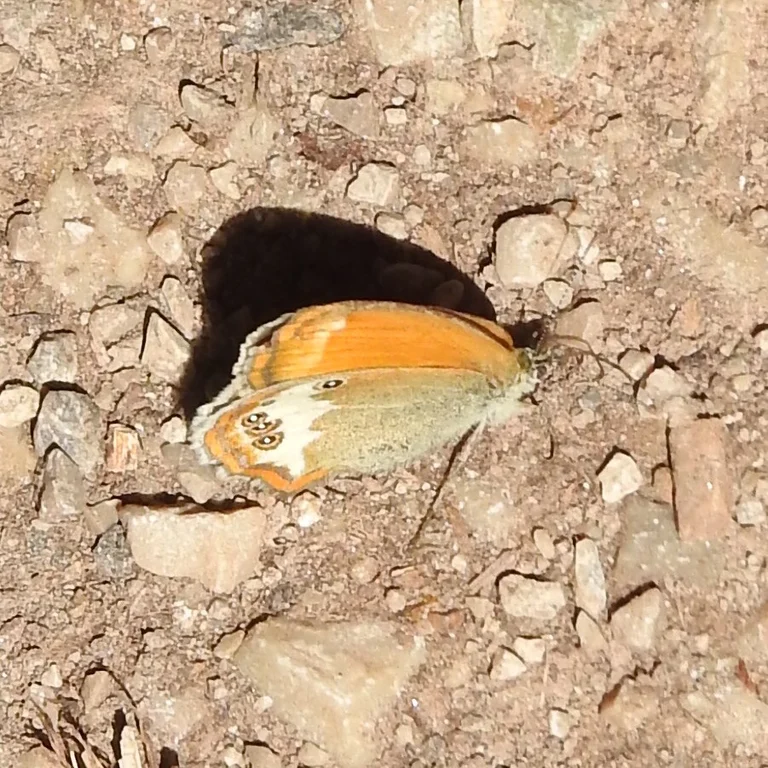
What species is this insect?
Coenonympha arcania
